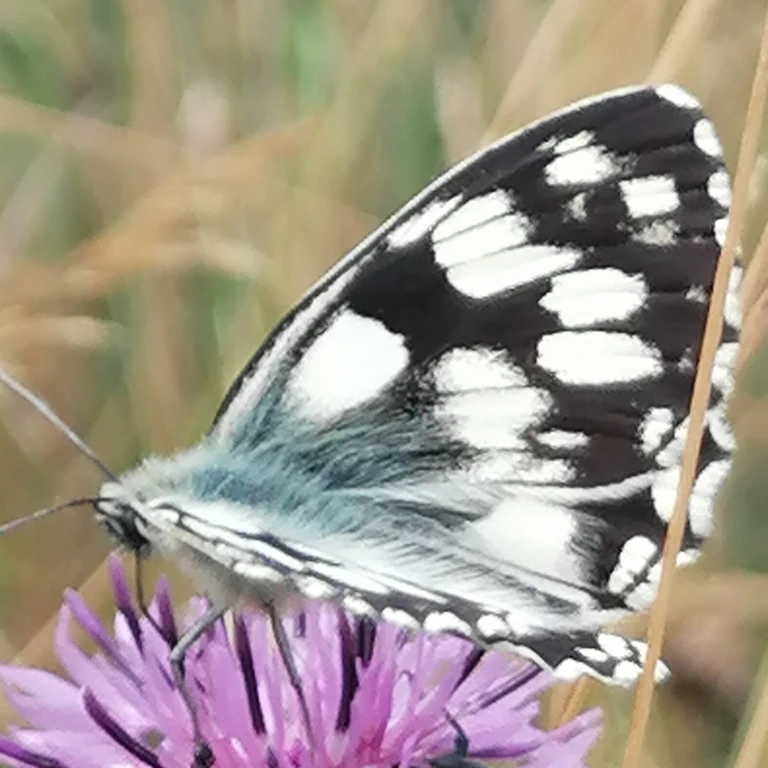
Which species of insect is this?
Melanargia galathea
